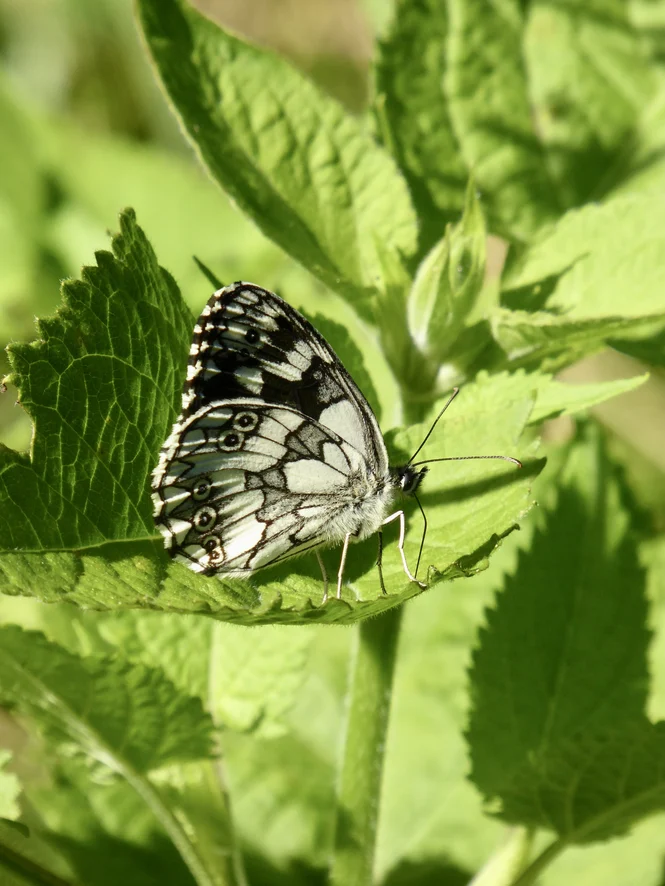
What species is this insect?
Melanargia galathea
